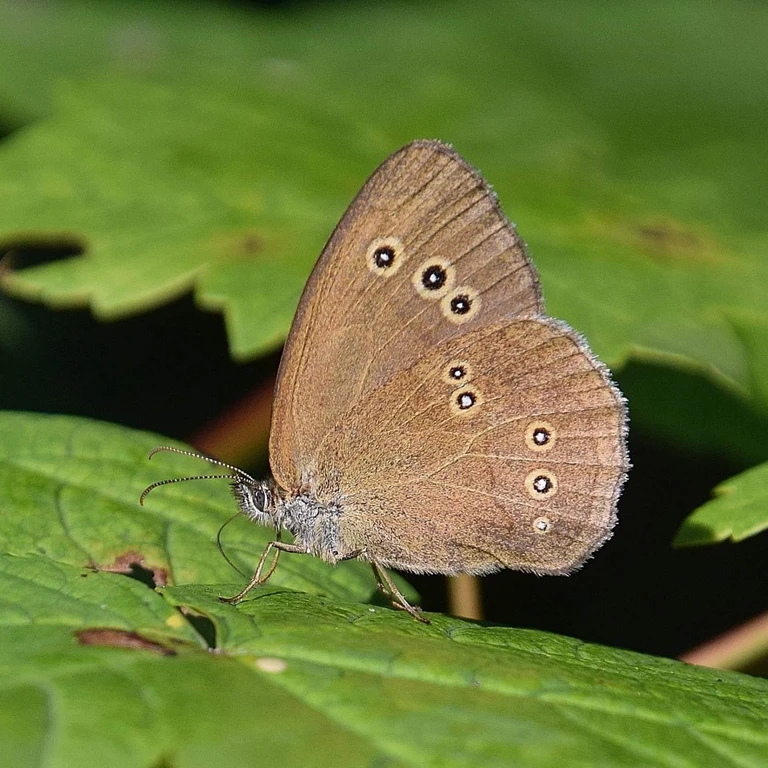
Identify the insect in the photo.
Aphantopus hyperantus
